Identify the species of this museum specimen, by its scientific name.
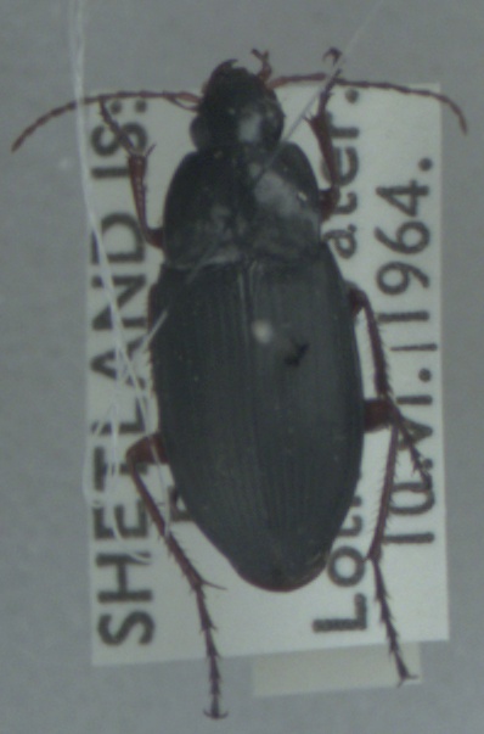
Calathus fuscipes
